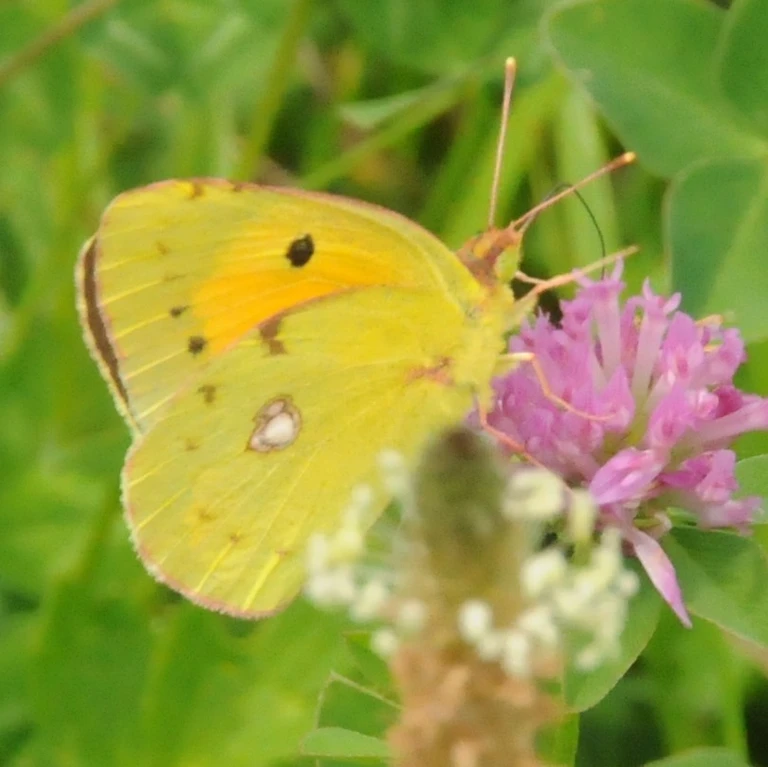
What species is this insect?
Colias croceus
